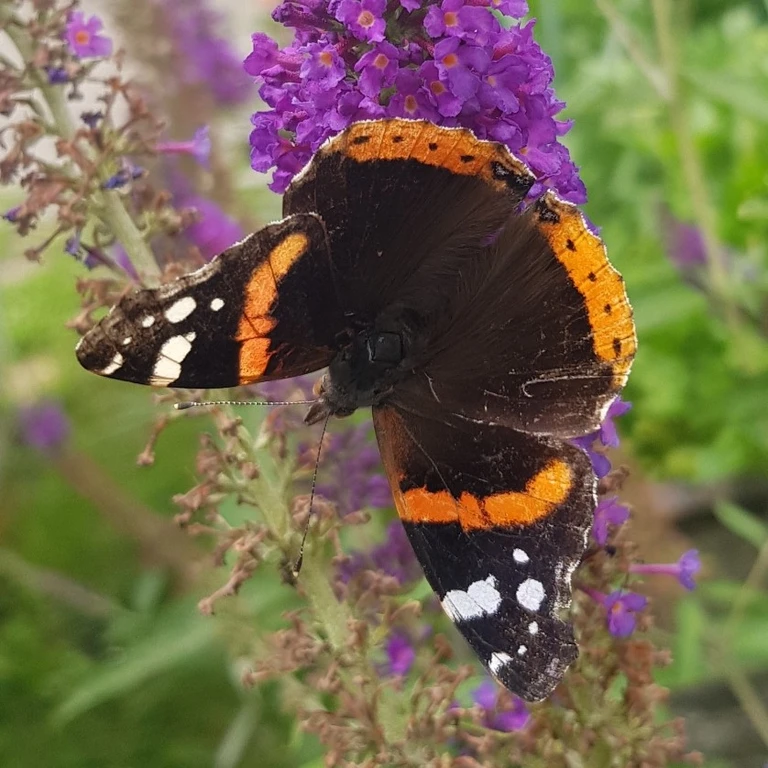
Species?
Vanessa atalanta
